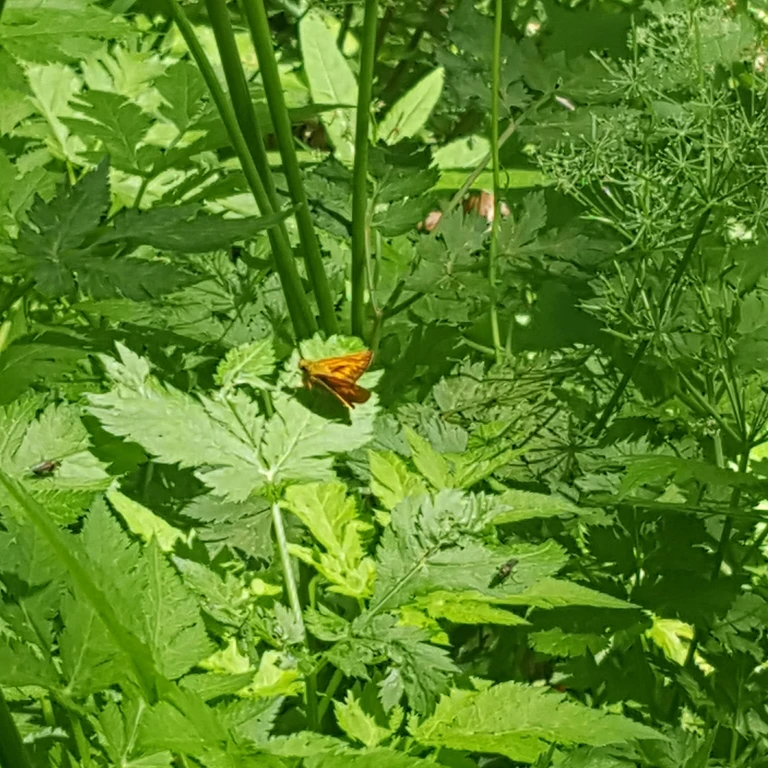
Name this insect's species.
Ochlodes sylvanus (also Ochlodes venata)
